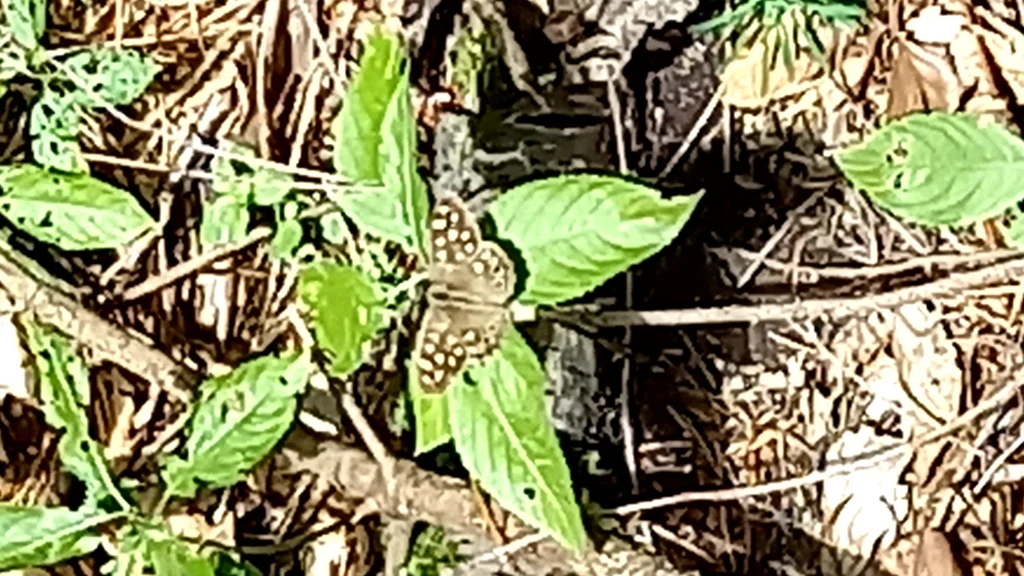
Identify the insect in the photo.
Pararge aegeria
